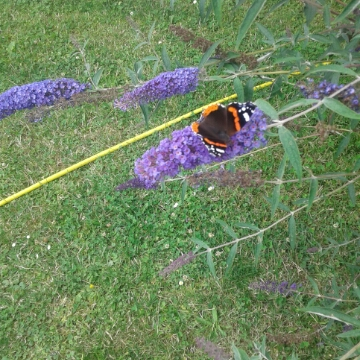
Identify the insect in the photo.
Vanessa atalanta
